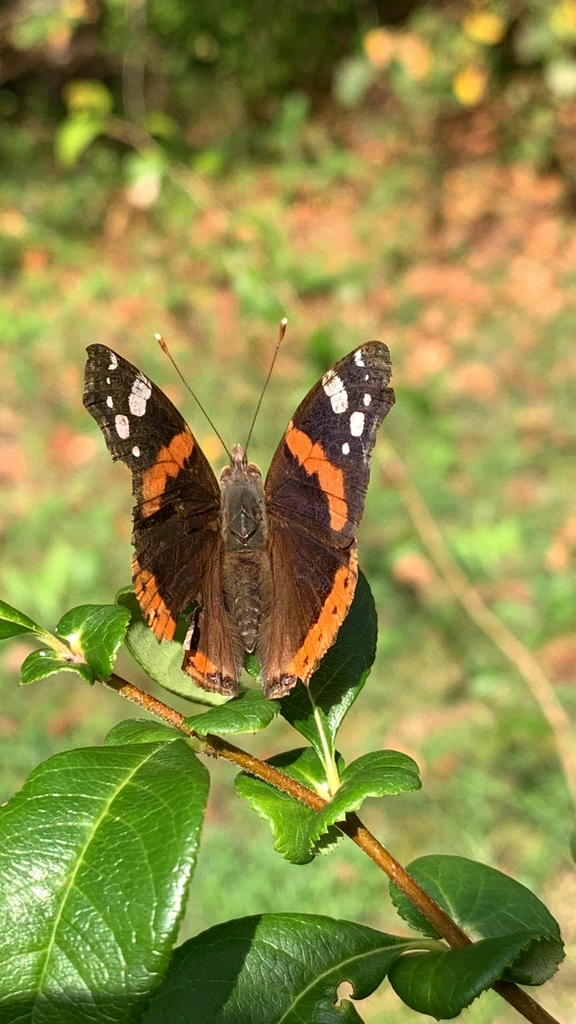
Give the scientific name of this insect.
Vanessa atalanta
